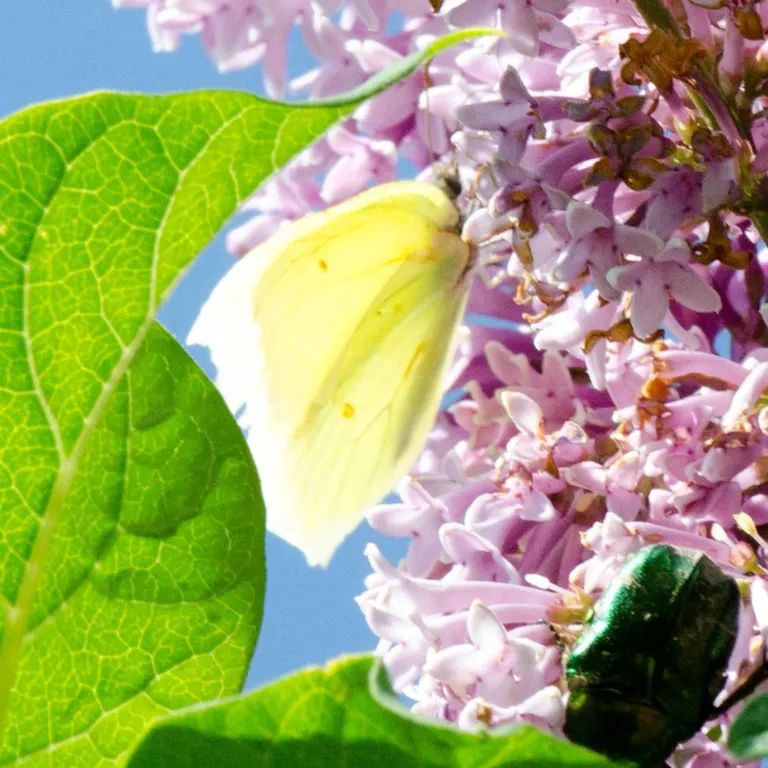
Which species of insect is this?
Gonepteryx rhamni
